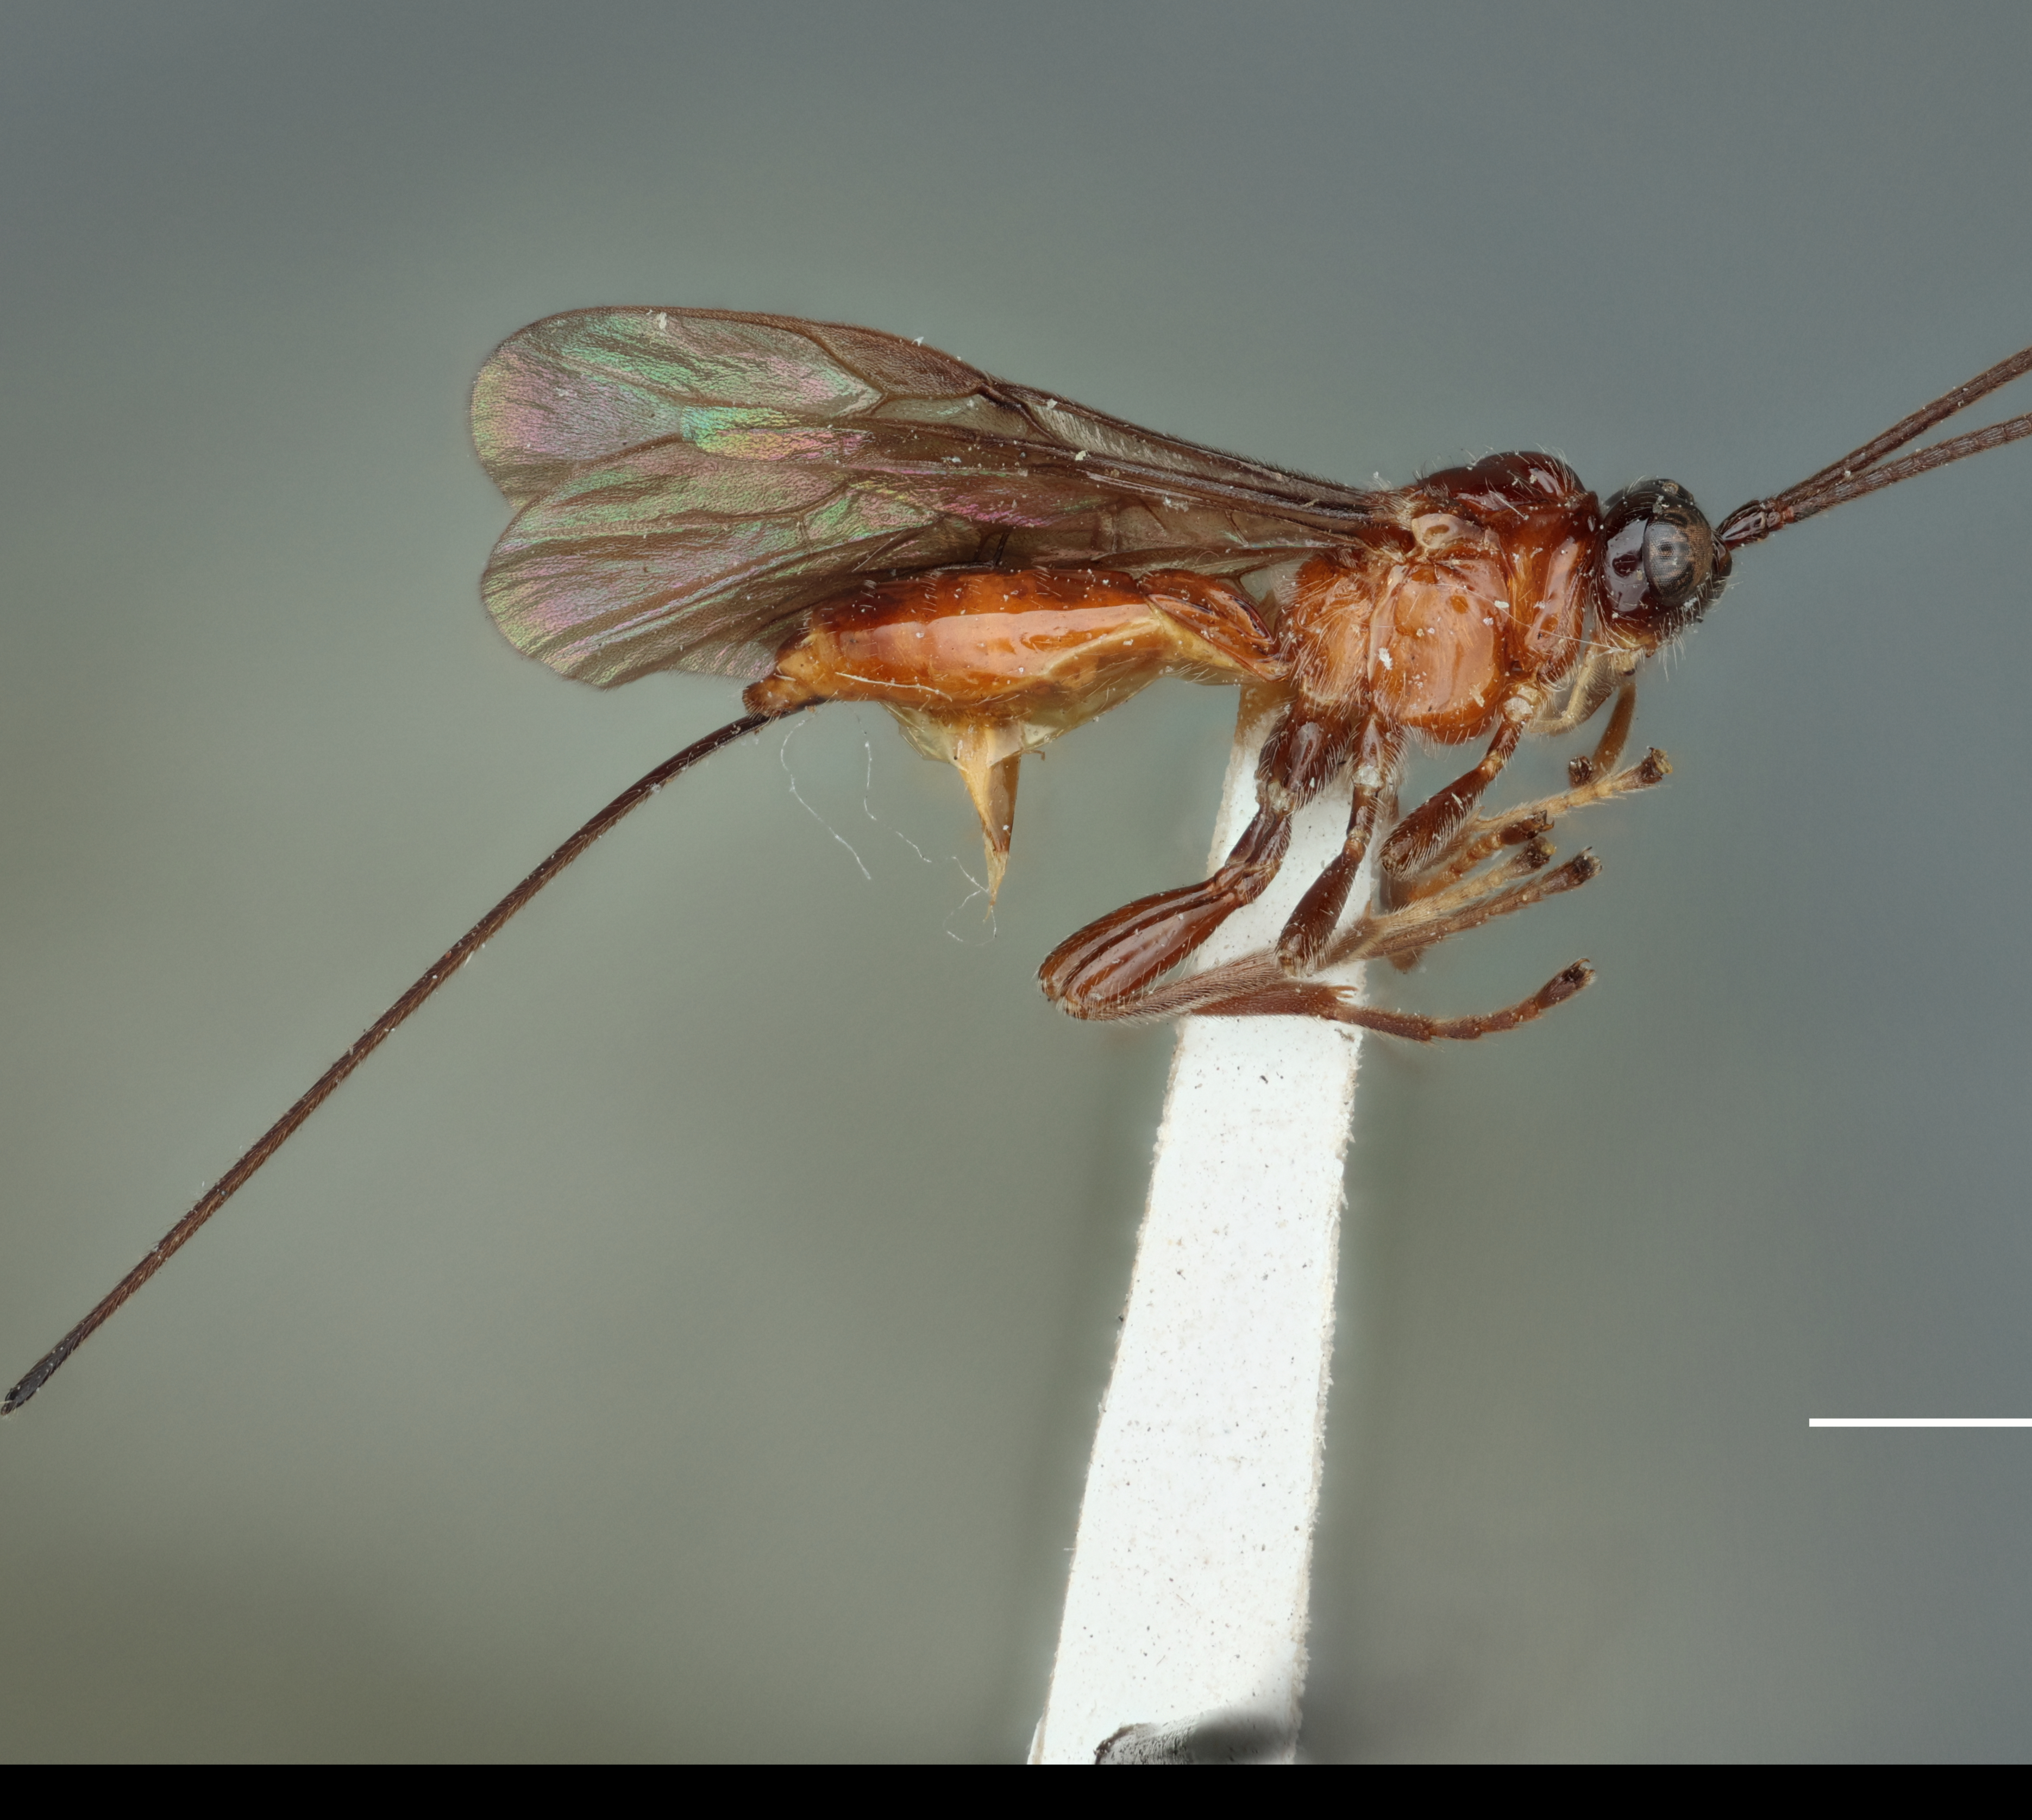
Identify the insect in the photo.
Opius triidadensis
